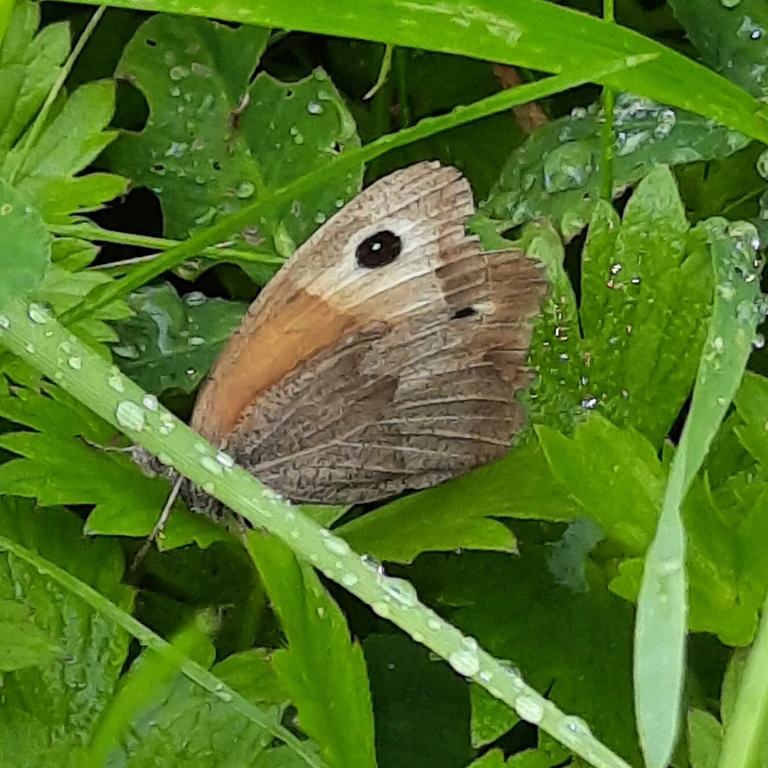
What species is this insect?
Maniola jurtina
